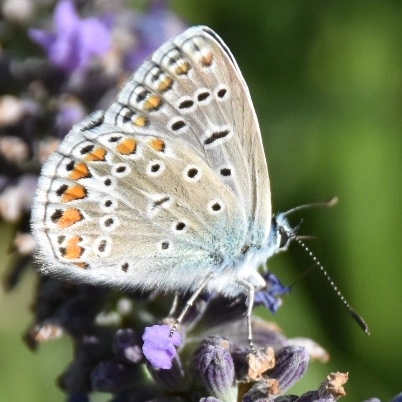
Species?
Polyommatus icarus
